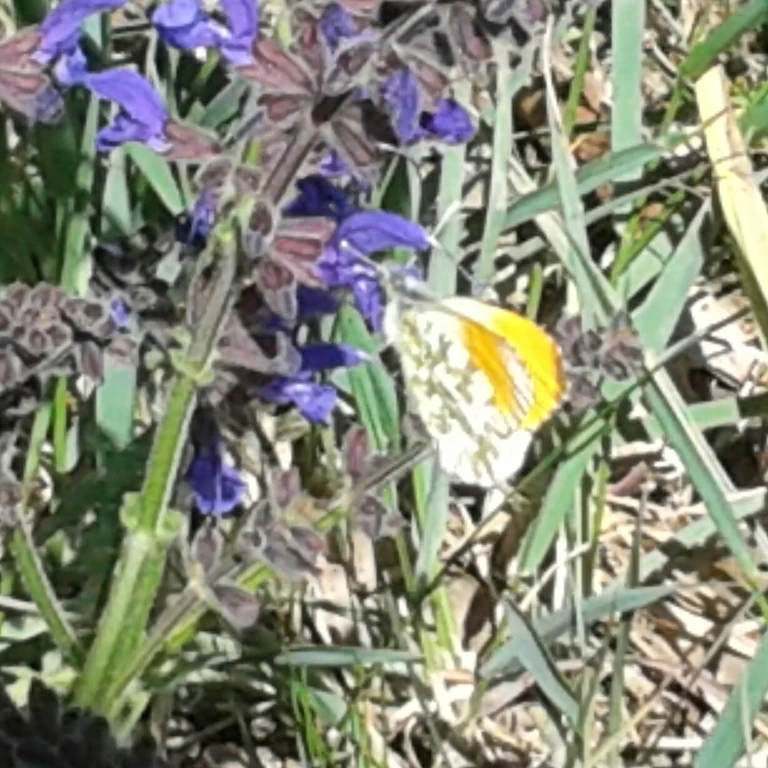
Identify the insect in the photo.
Anthocharis cardamines
